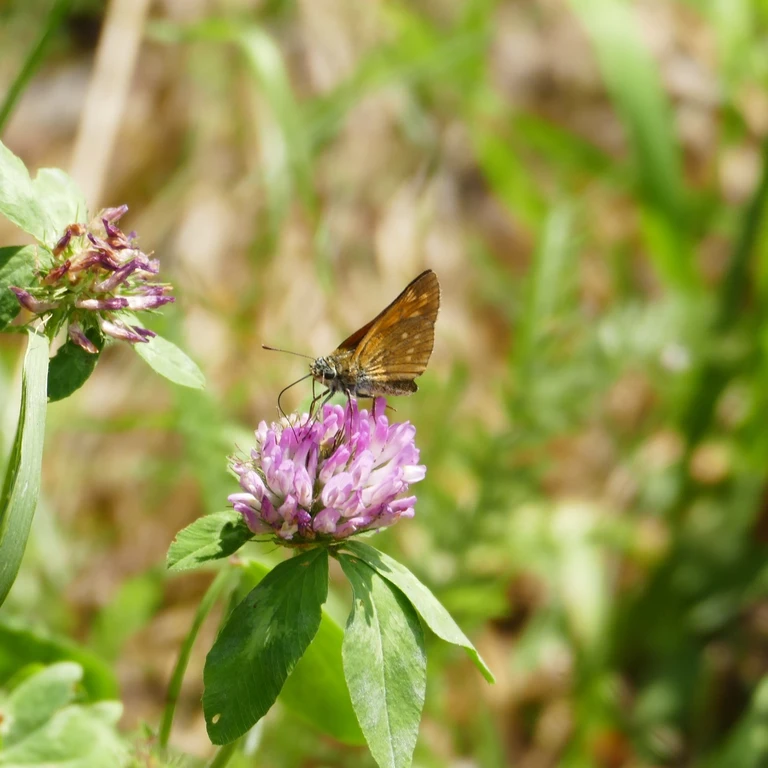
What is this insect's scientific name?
Ochlodes sylvanus (also Ochlodes venata)
